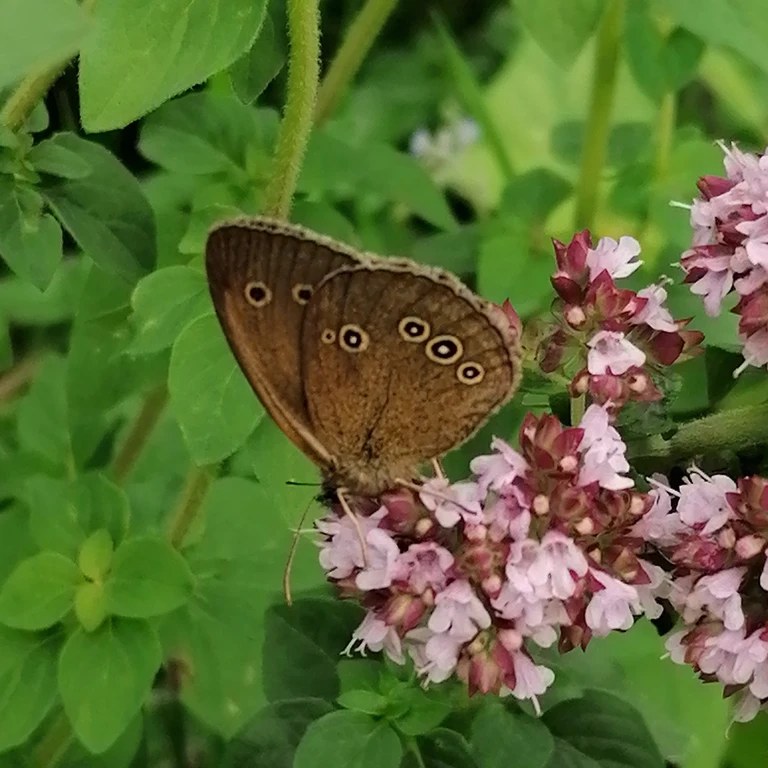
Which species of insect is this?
Aphantopus hyperantus
